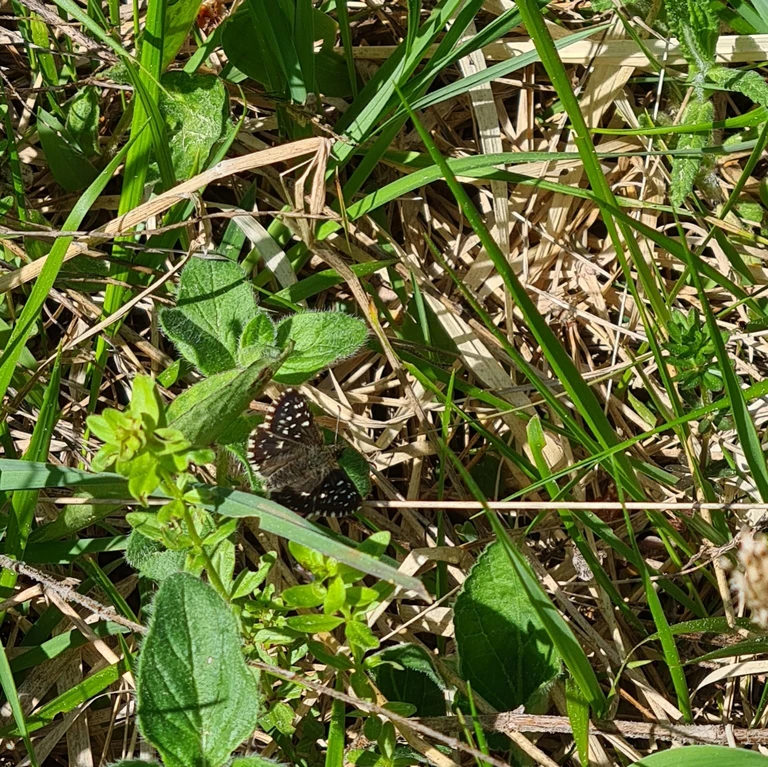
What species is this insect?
Pyrgus malvae
